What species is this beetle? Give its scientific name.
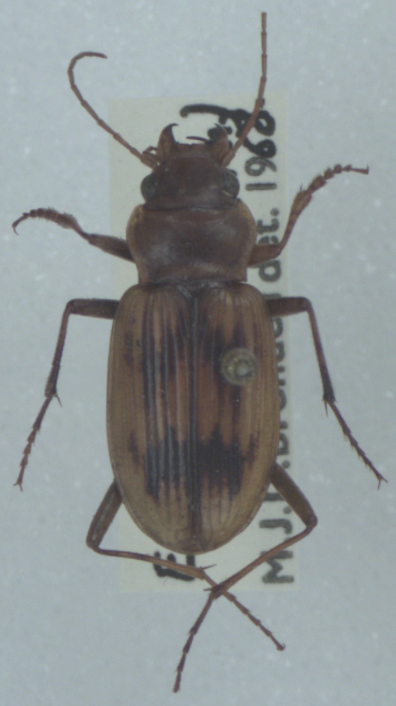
Nebria complanata
